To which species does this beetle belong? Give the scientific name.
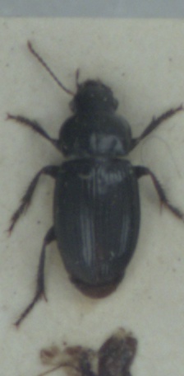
Harpalus neglectus
